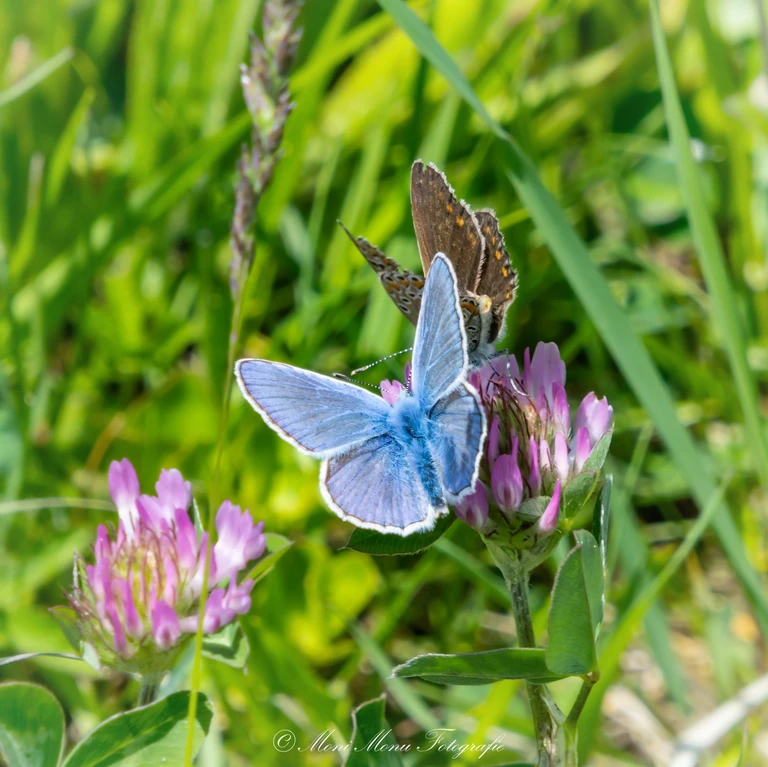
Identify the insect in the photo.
Polyommatus icarus
